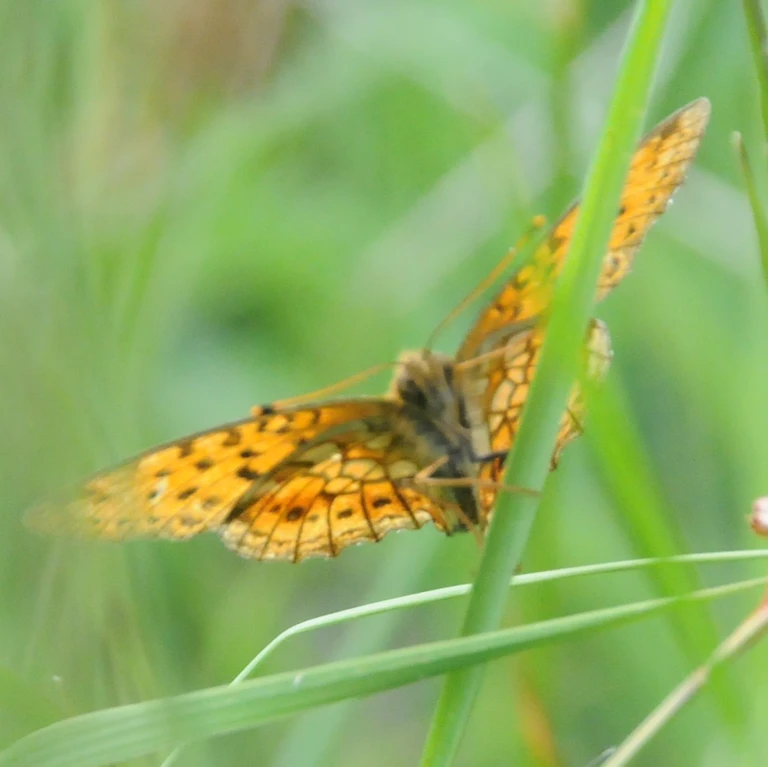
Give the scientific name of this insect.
Brenthis ino
